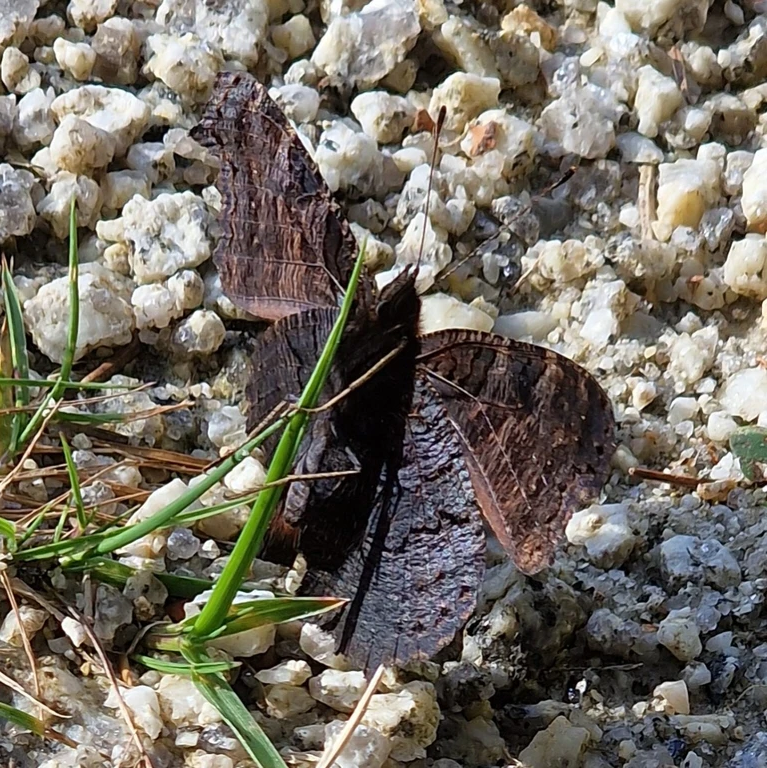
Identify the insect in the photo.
Aglais io
